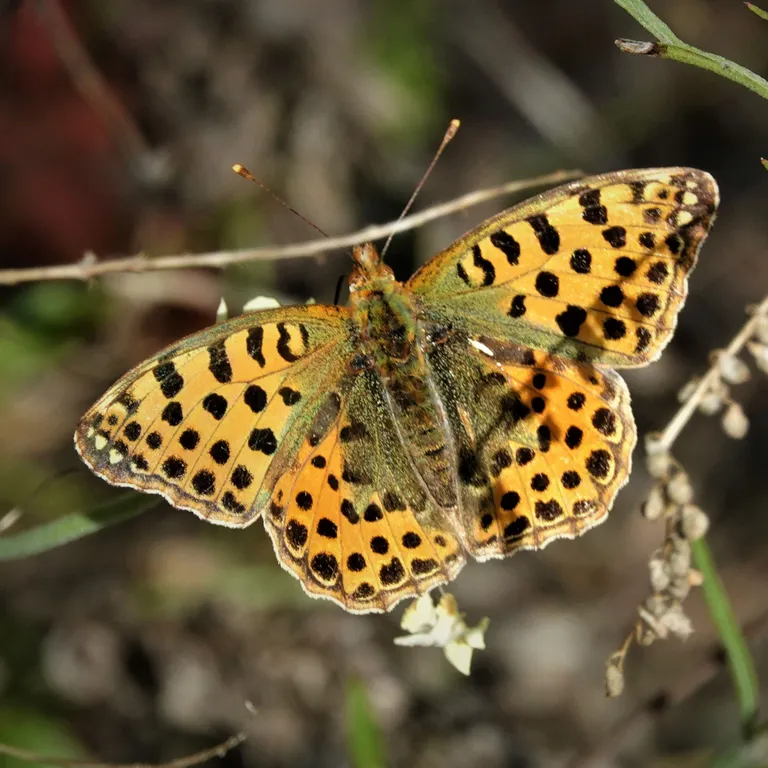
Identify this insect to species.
Issoria lathonia
